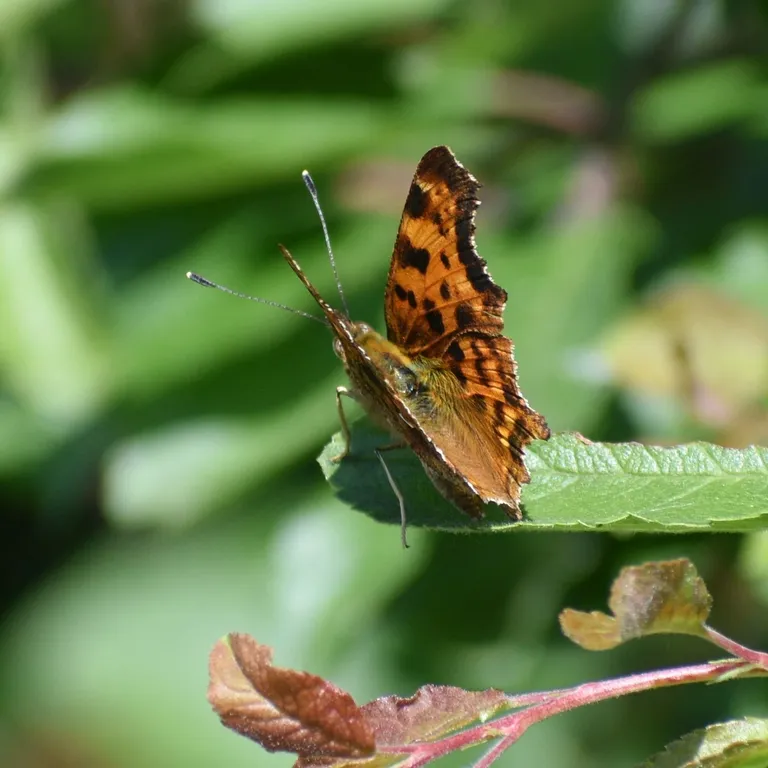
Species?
Polygonia c-album
